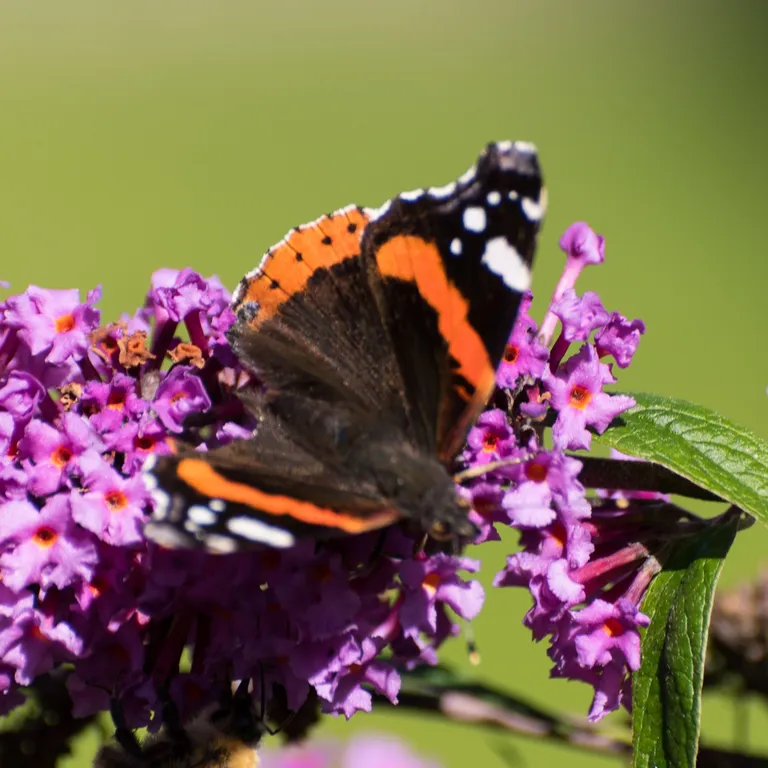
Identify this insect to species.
Vanessa atalanta
